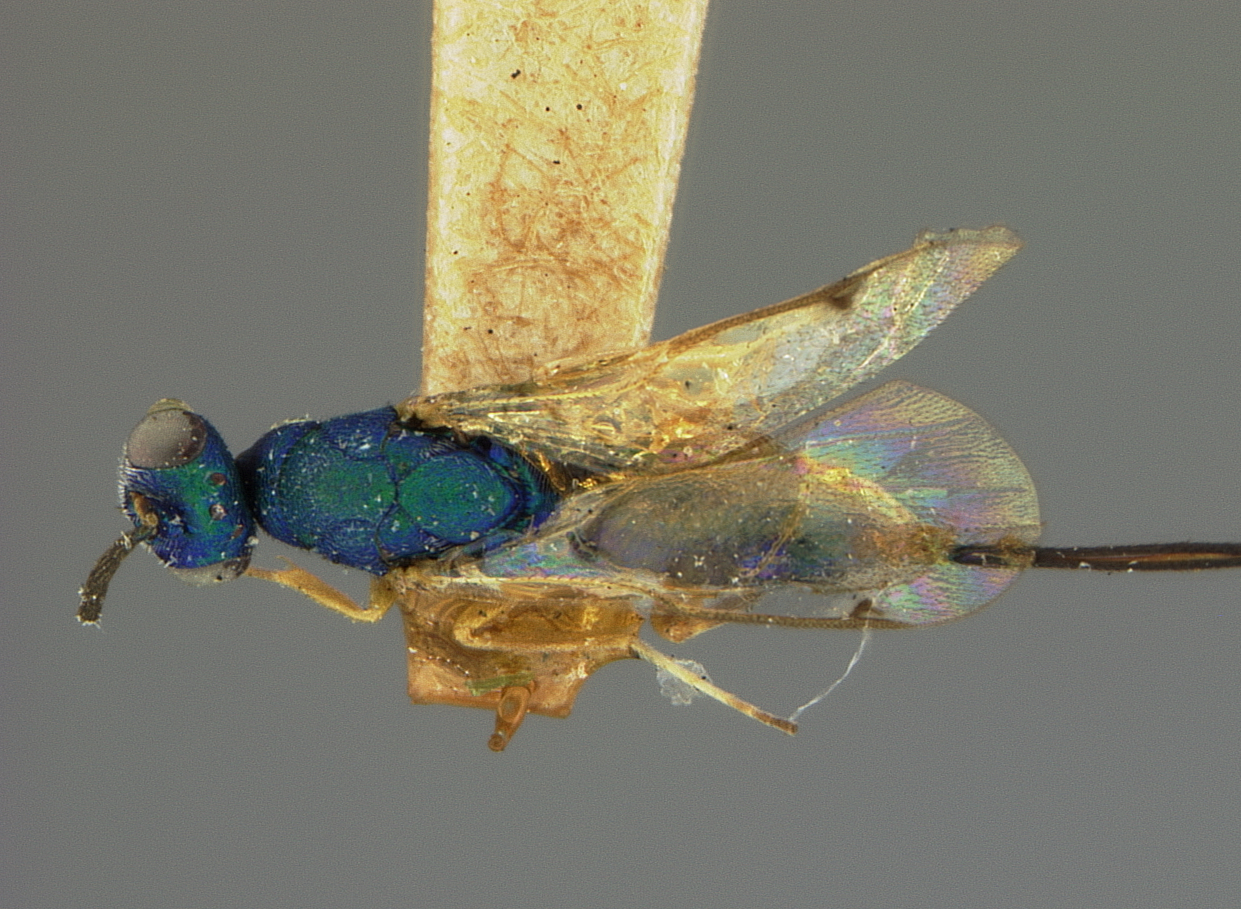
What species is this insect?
Torymus rudbeckiae
